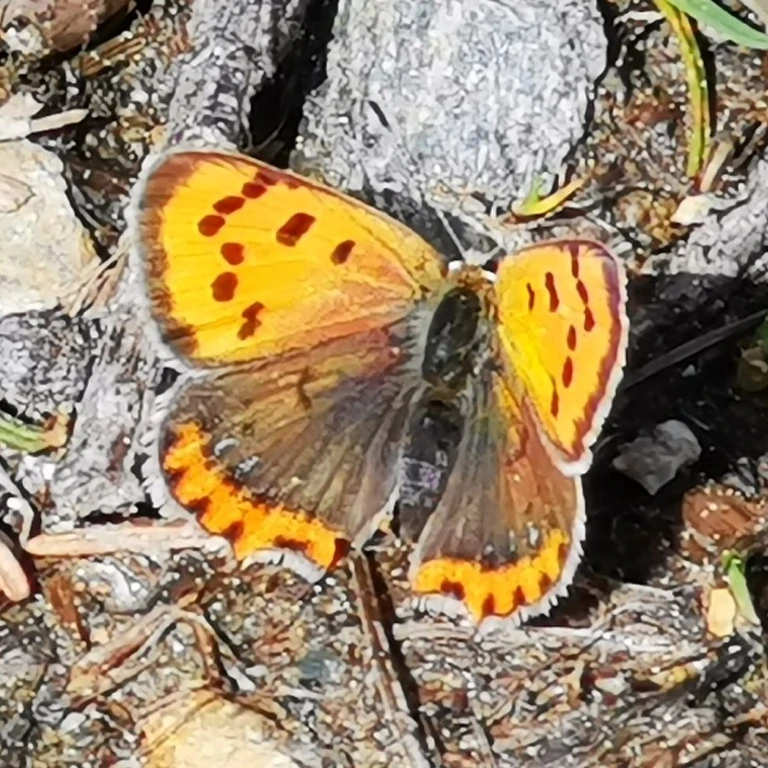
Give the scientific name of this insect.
Lycaena phlaeas
